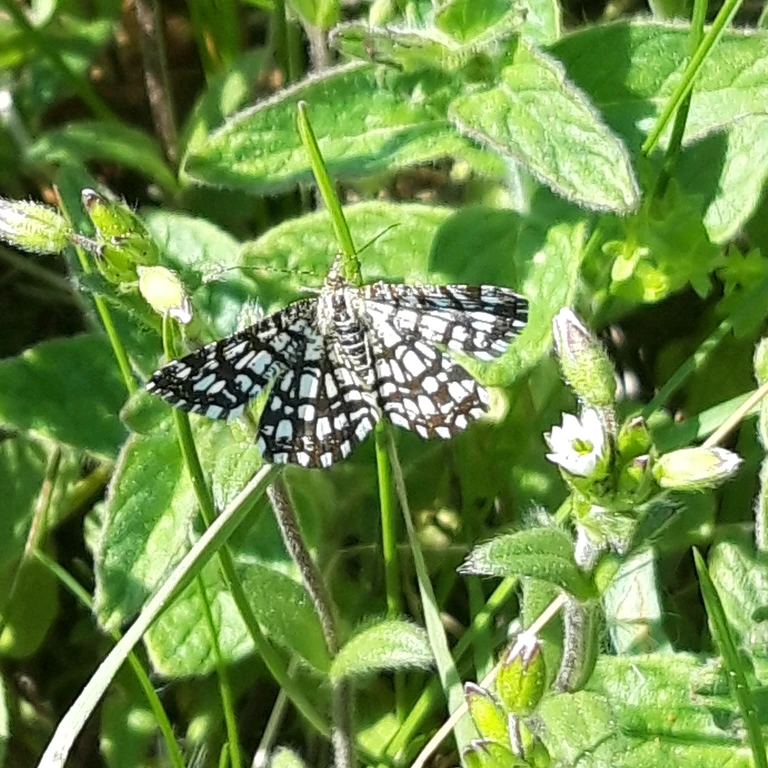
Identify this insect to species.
Chiasmia clathrata
